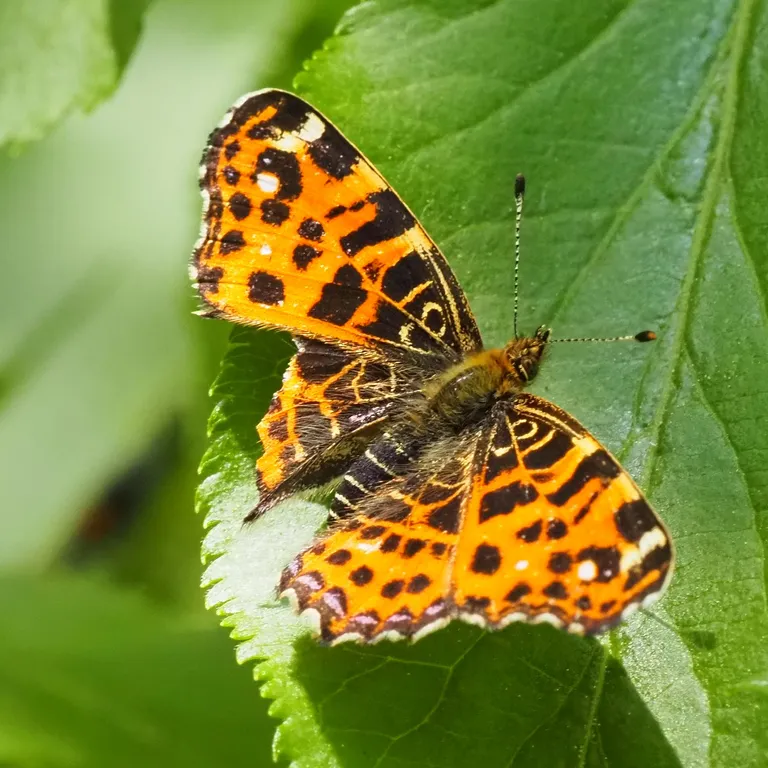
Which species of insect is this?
Araschnia levana
